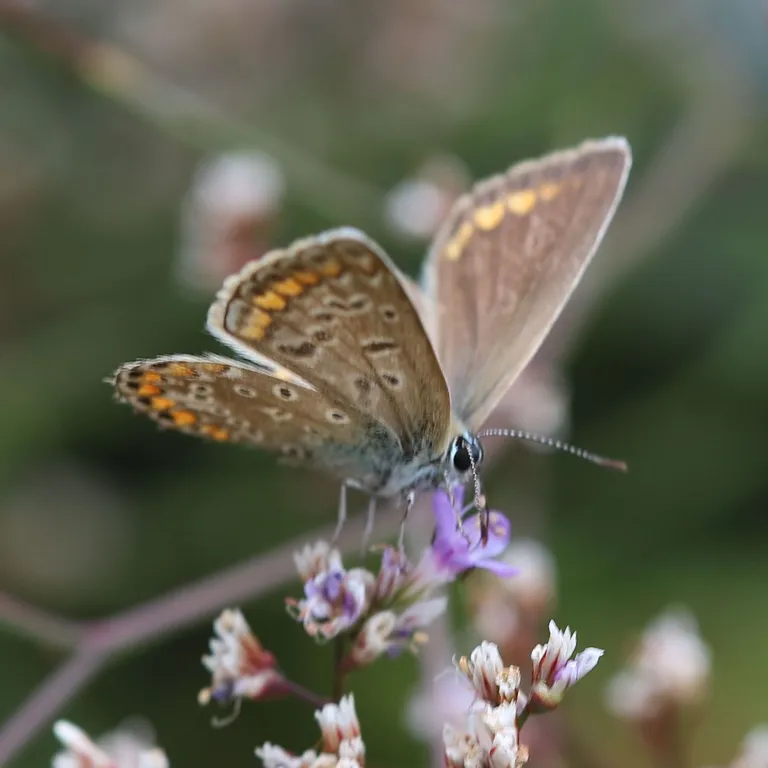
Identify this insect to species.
Polyommatus icarus
